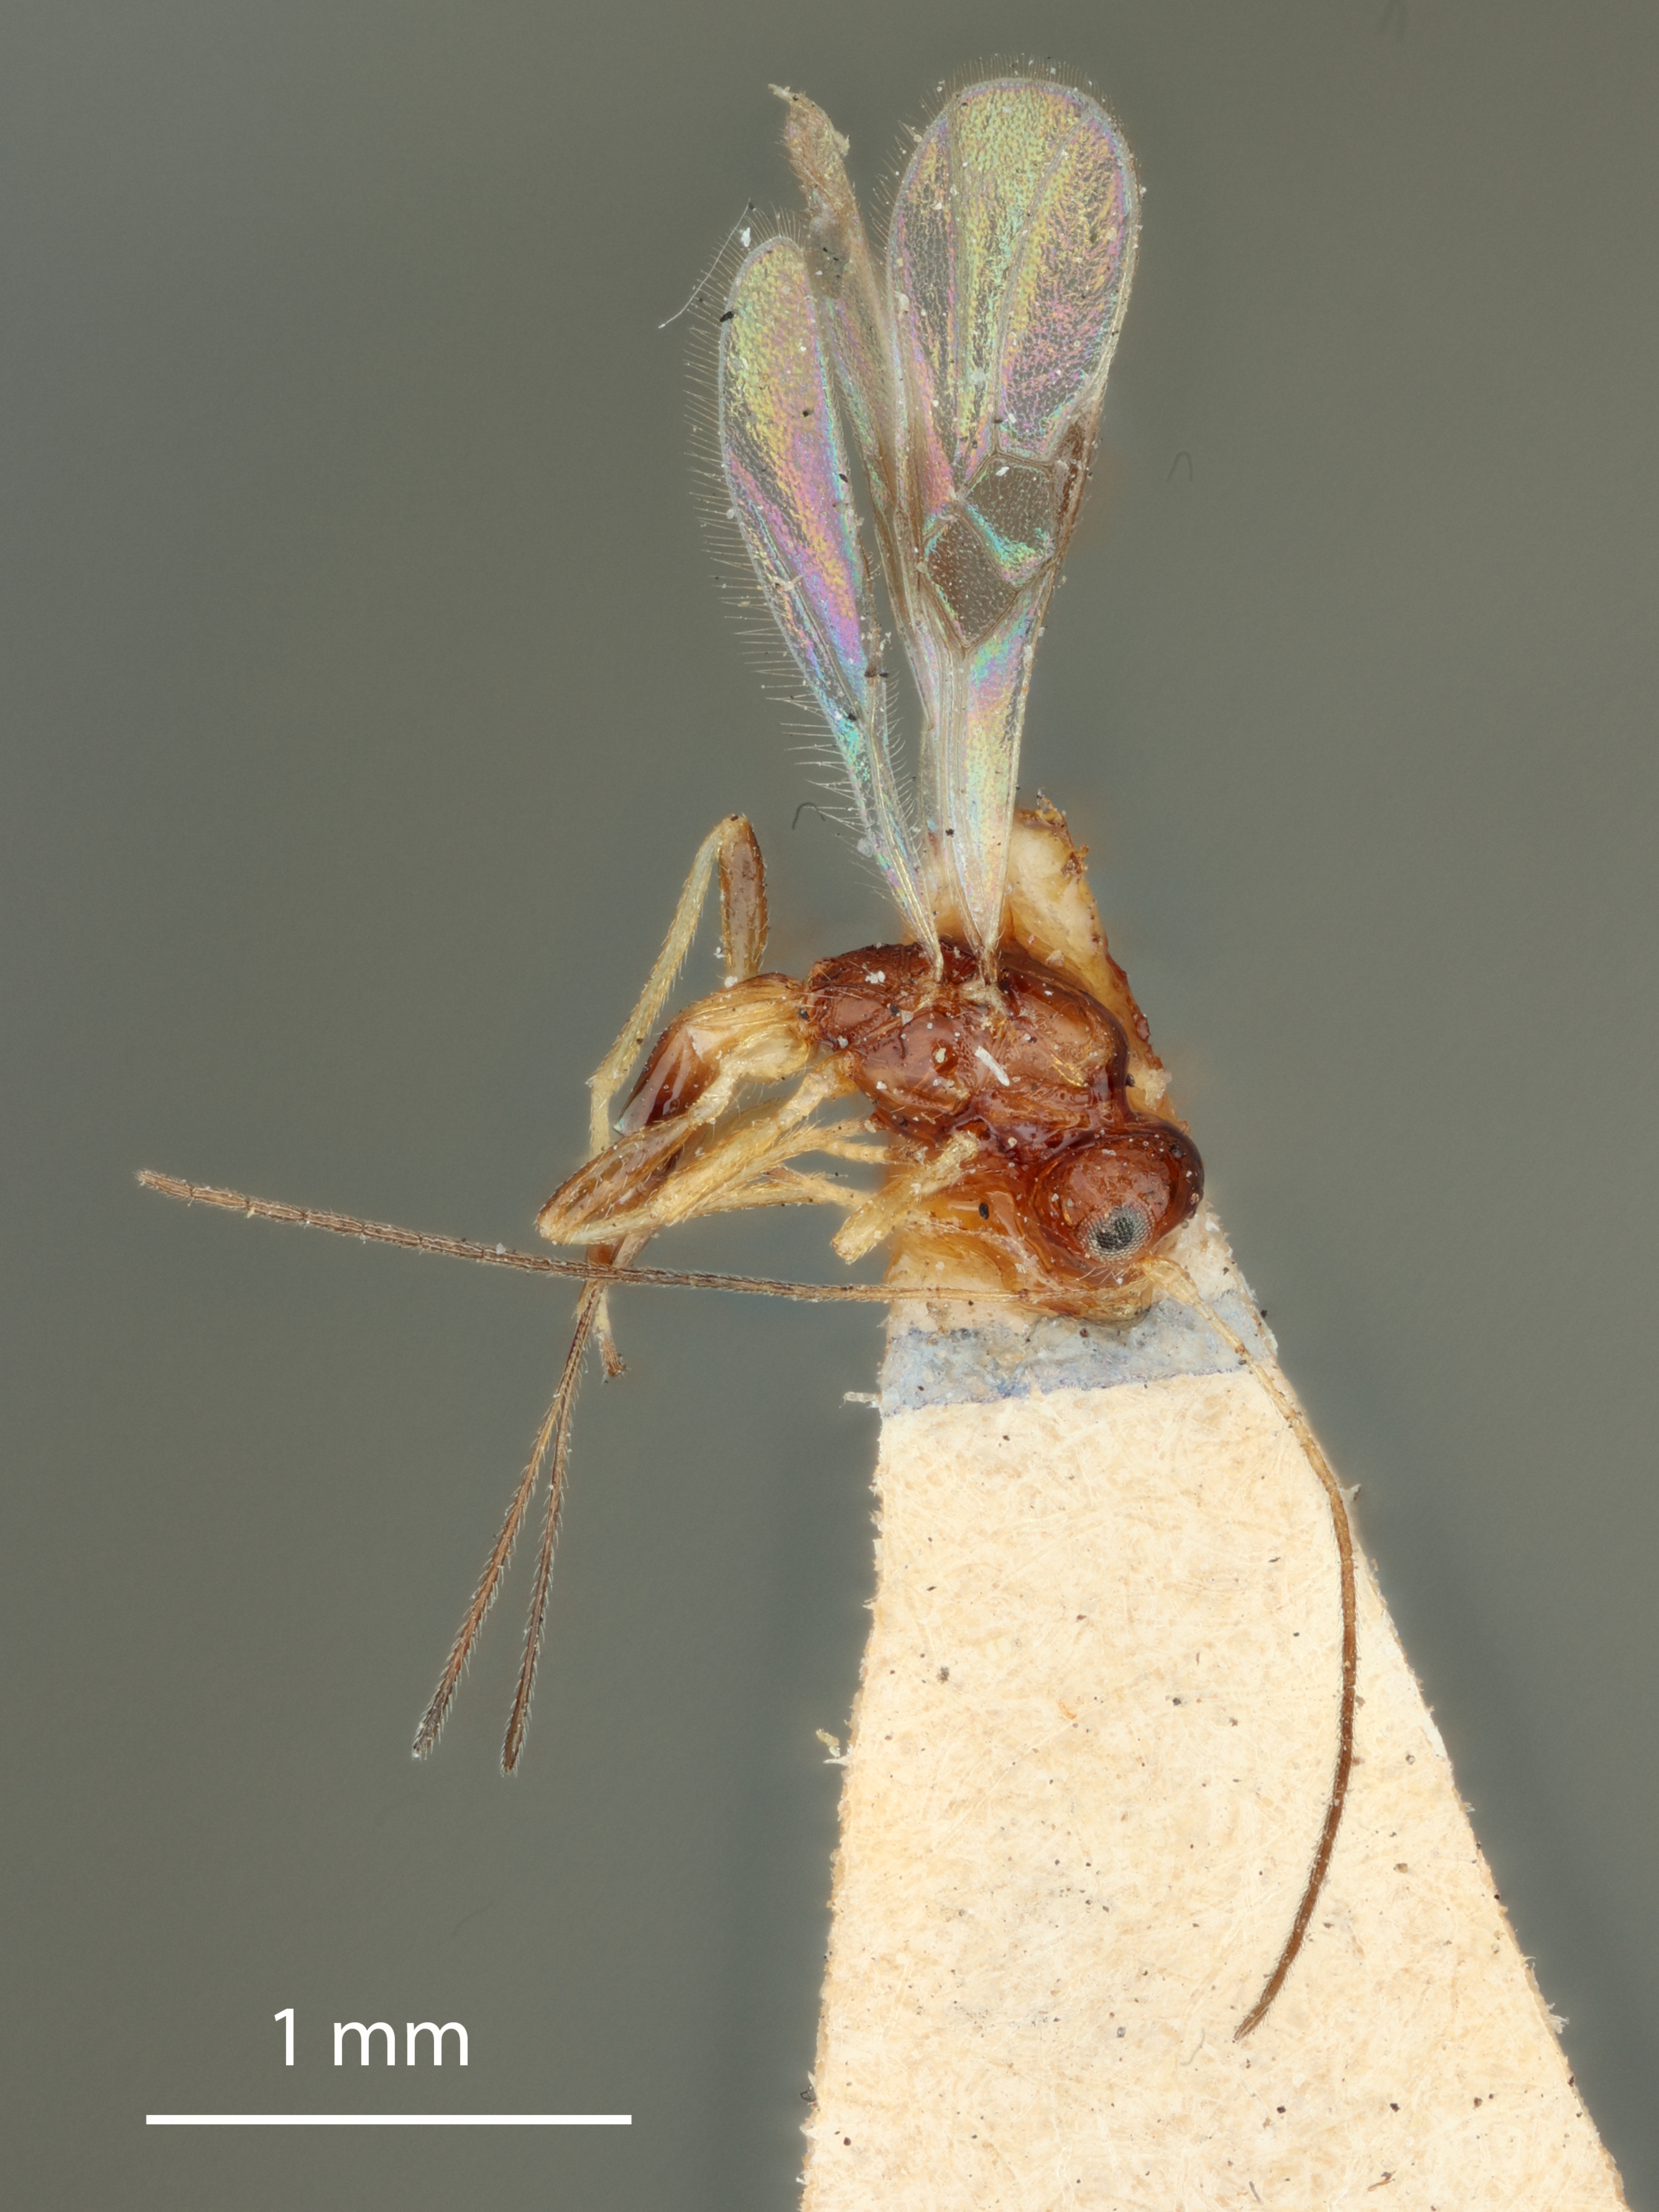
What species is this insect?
Ecphylus lepturgi
